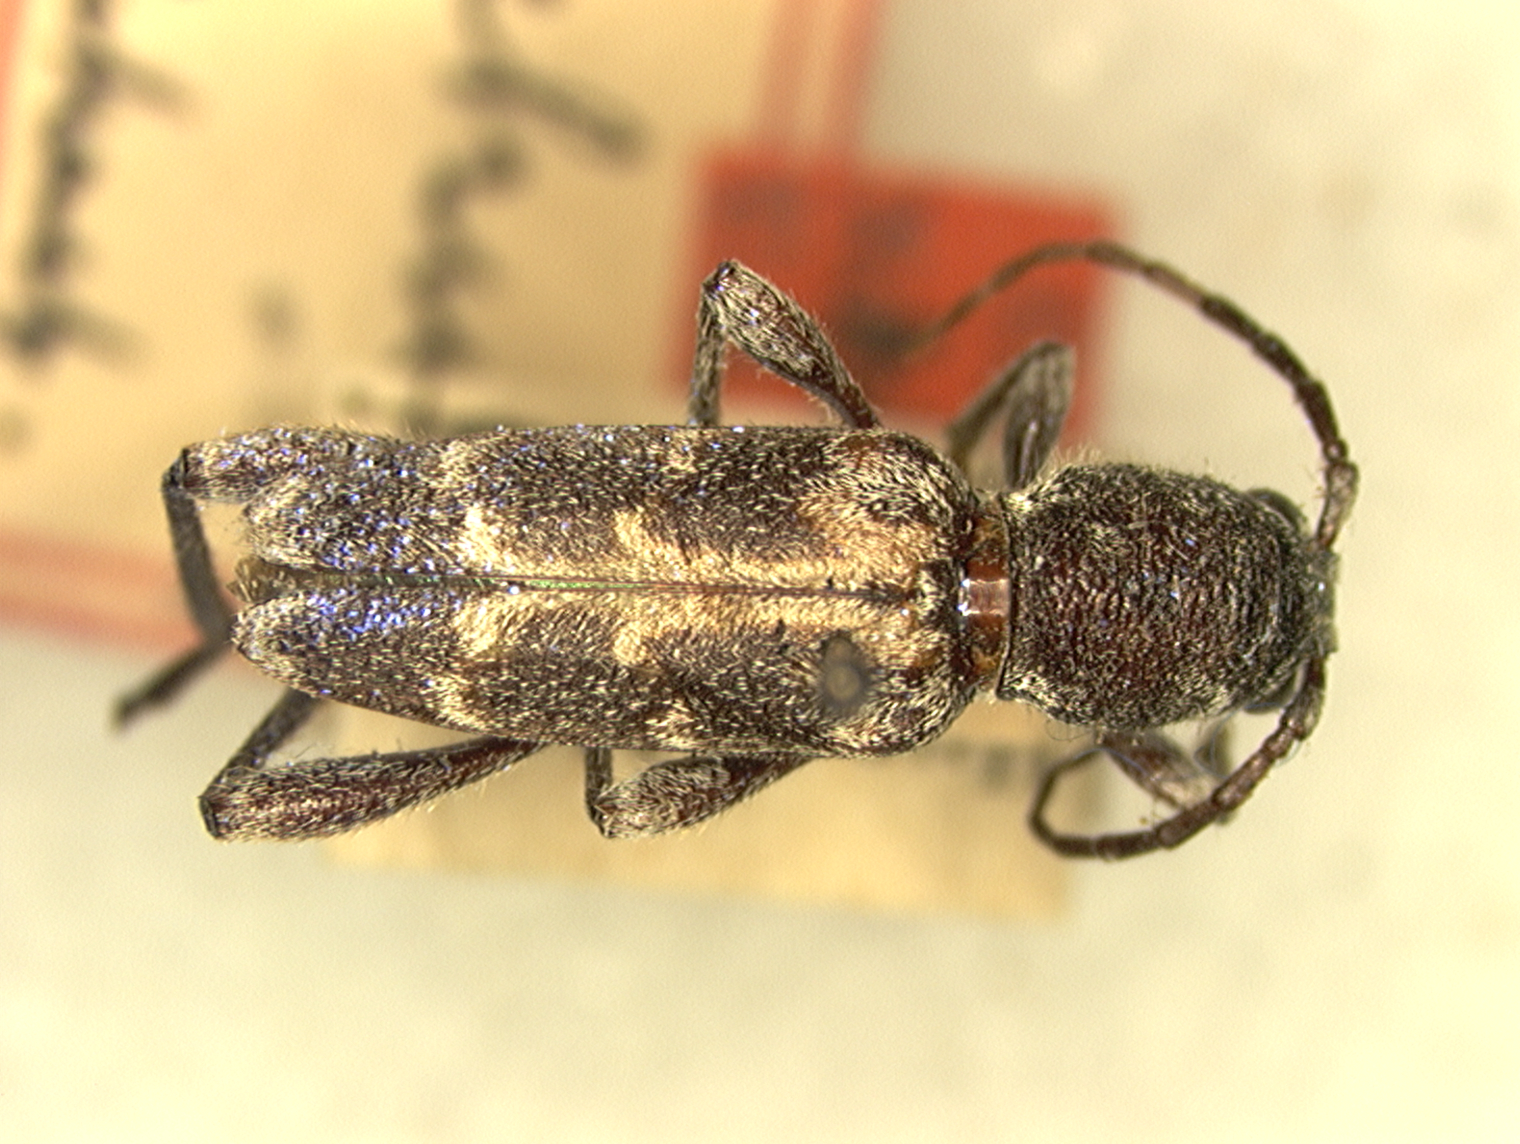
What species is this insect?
Xylotrechus quercus
